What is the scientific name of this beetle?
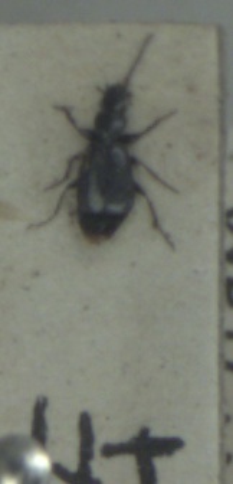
Microlestes maurus
